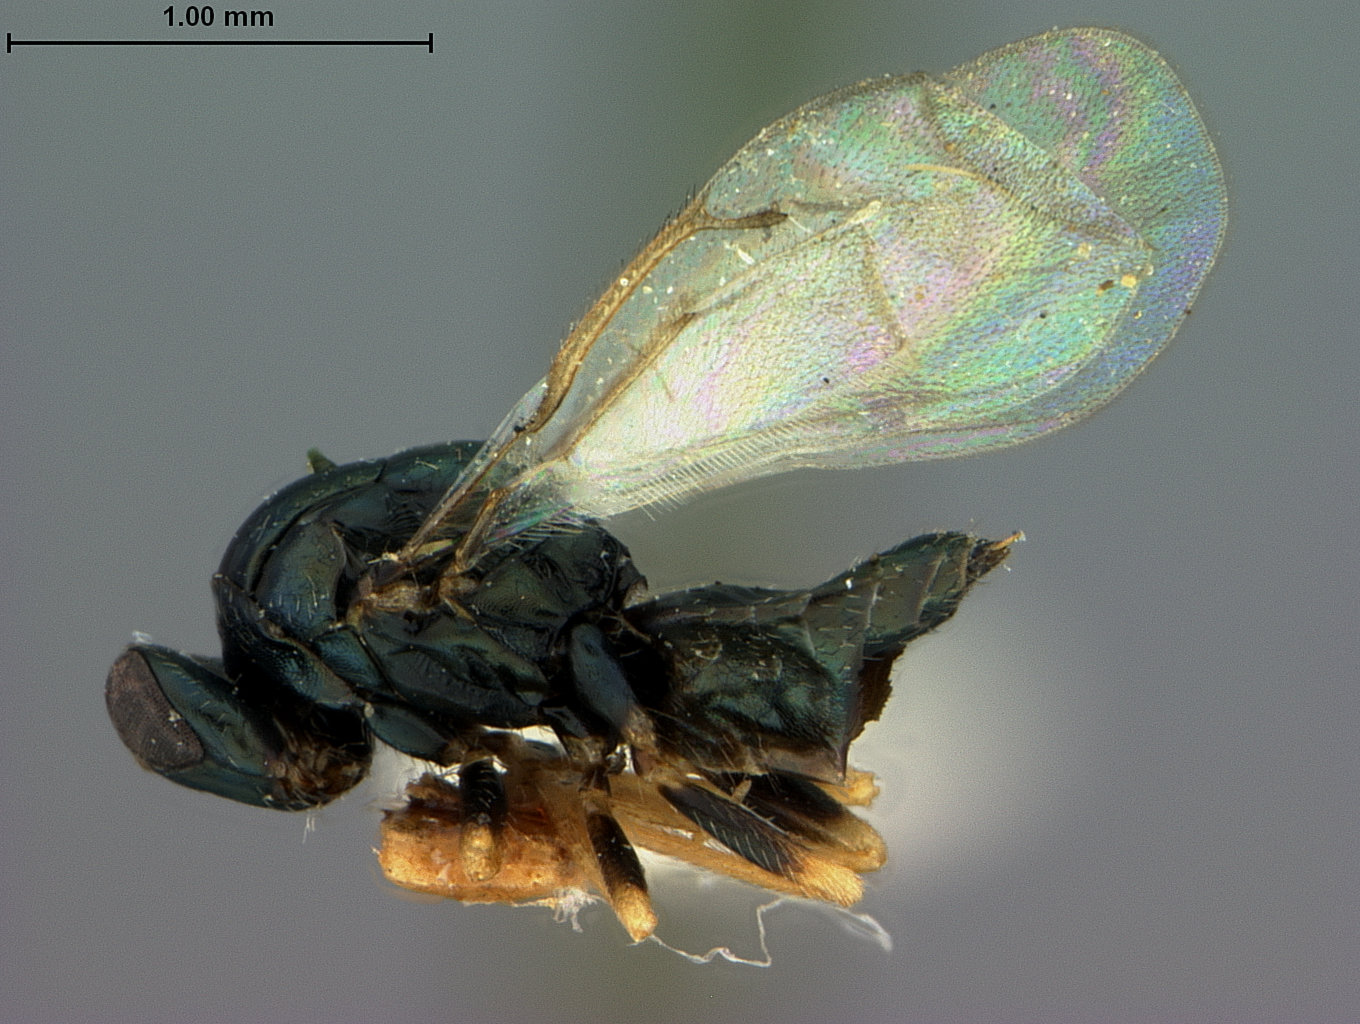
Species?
Tetrastichus hakonensis
